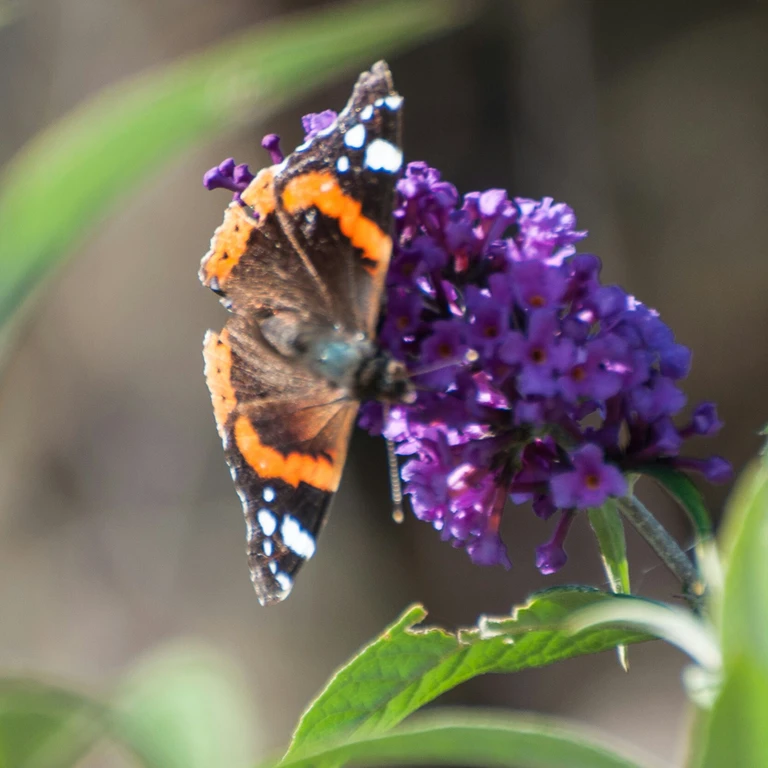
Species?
Vanessa atalanta
